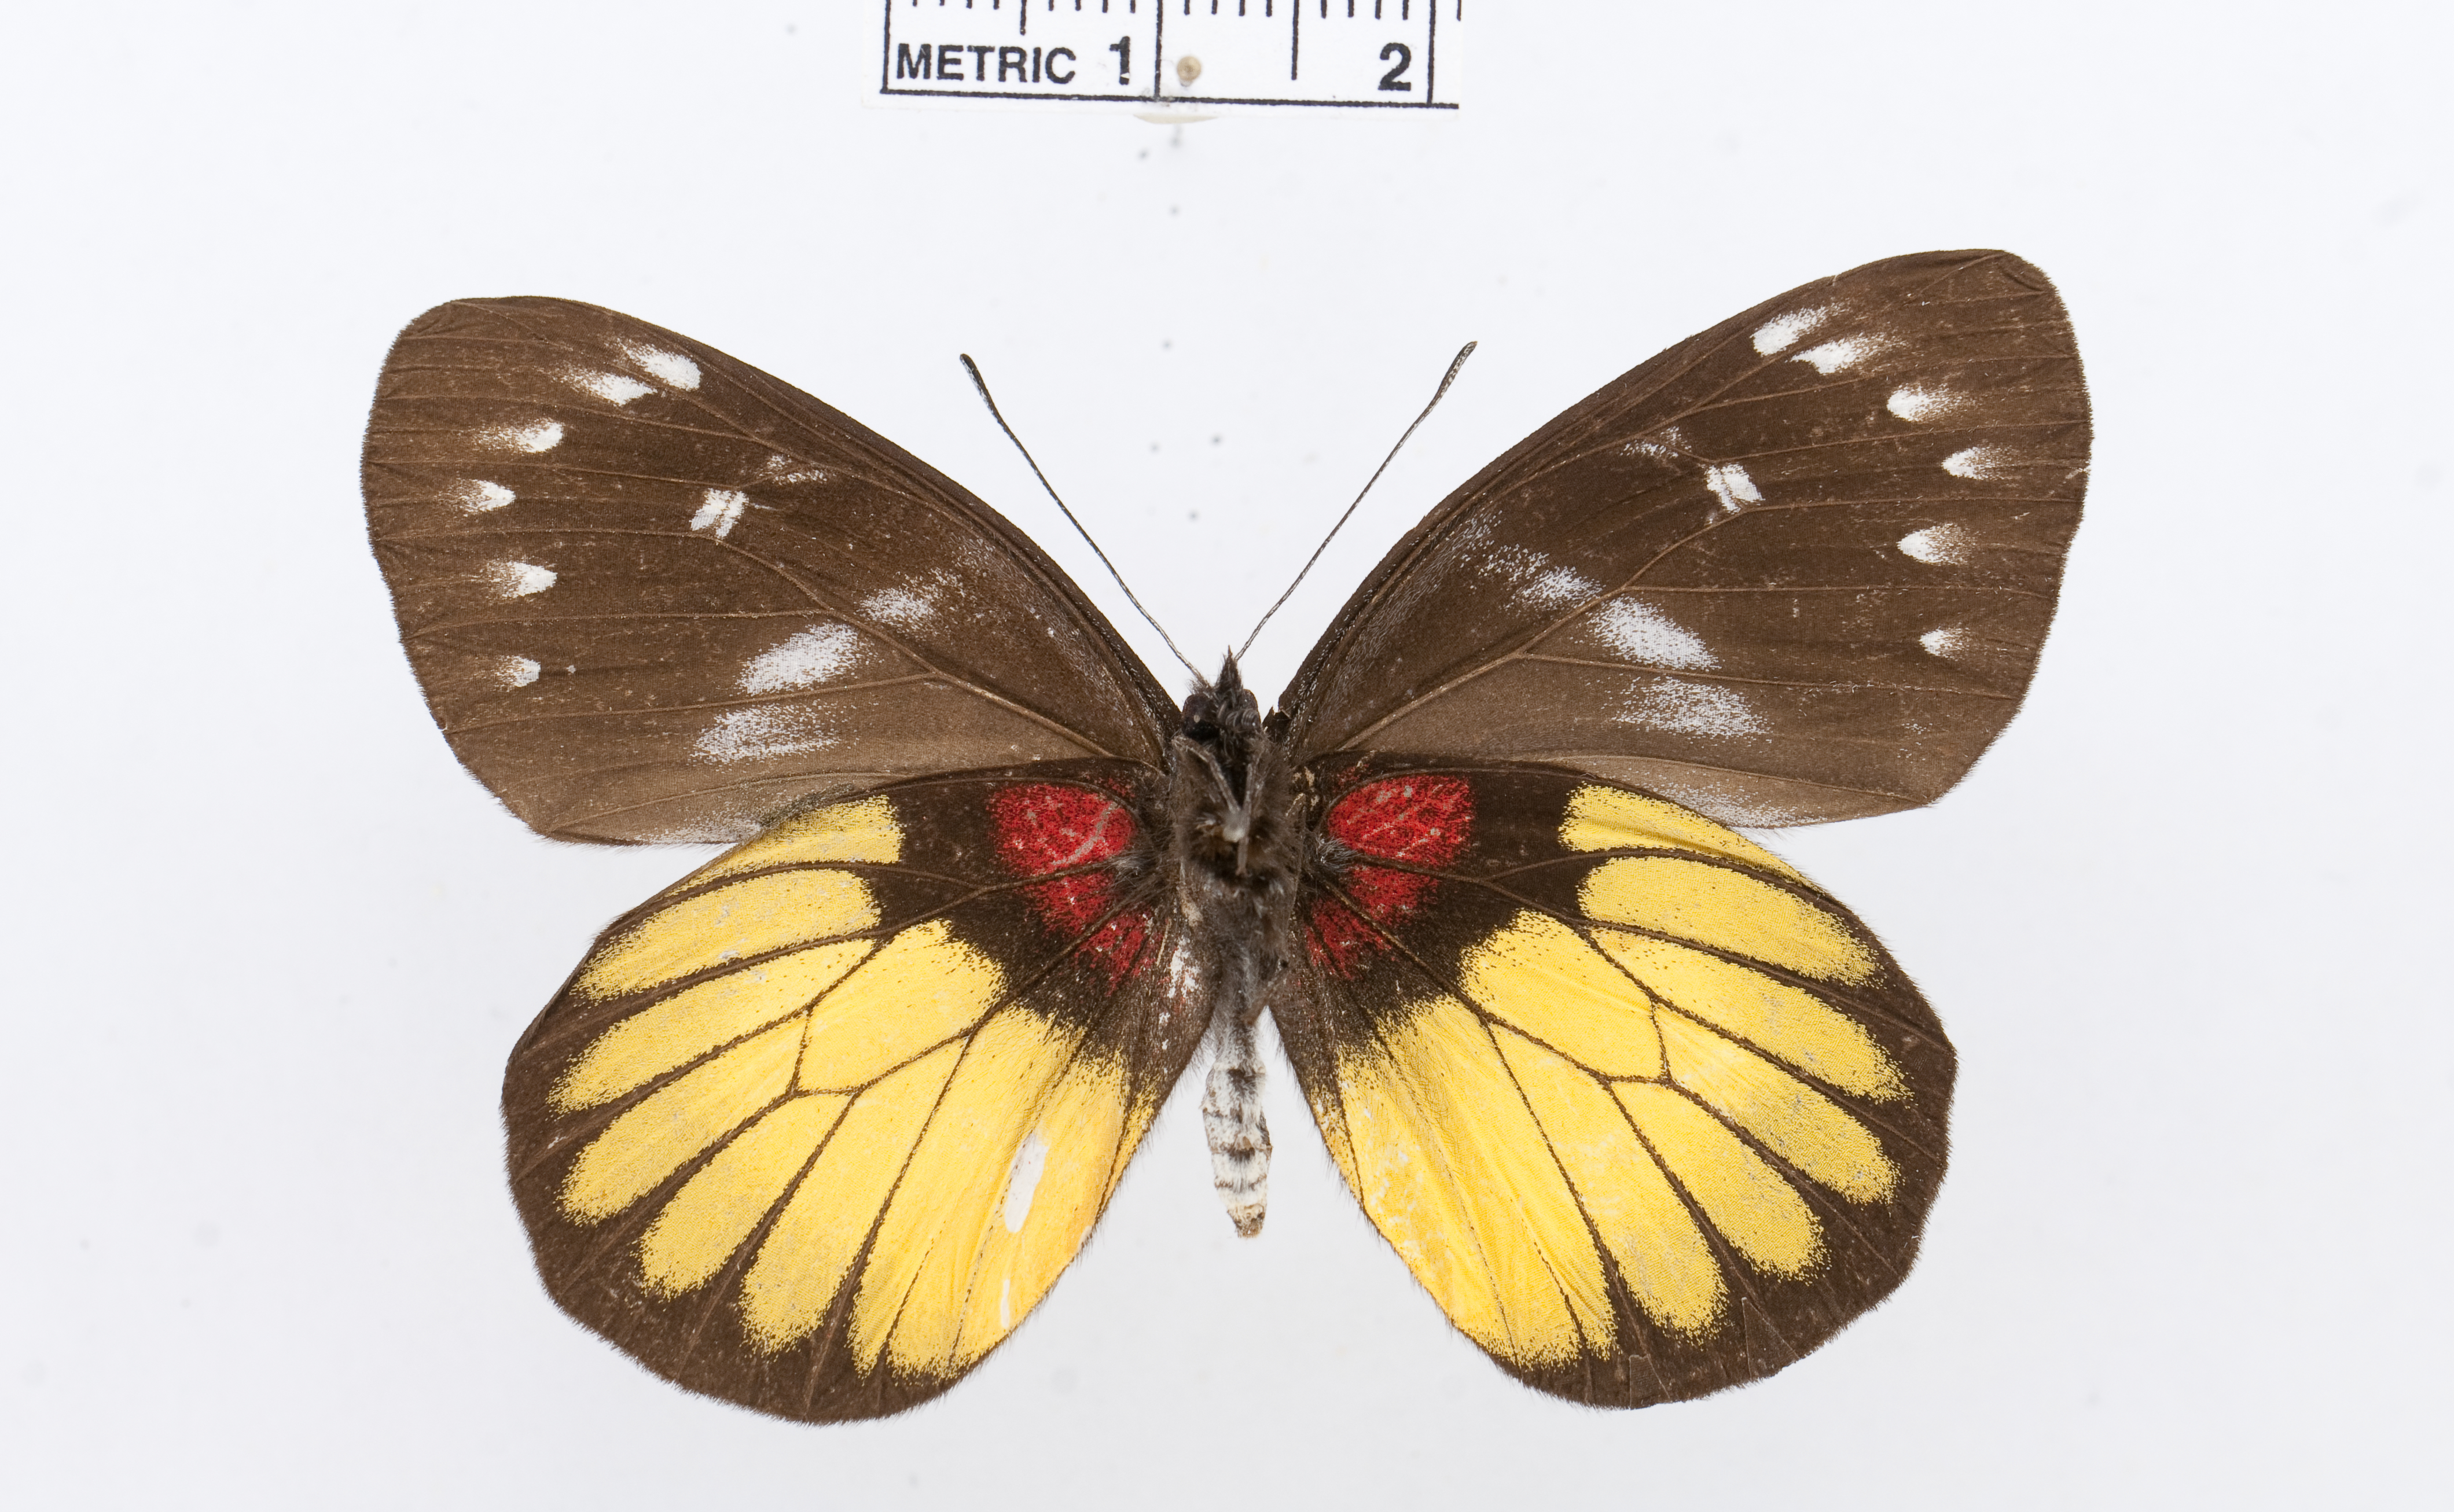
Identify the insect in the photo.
Delias crithoe
